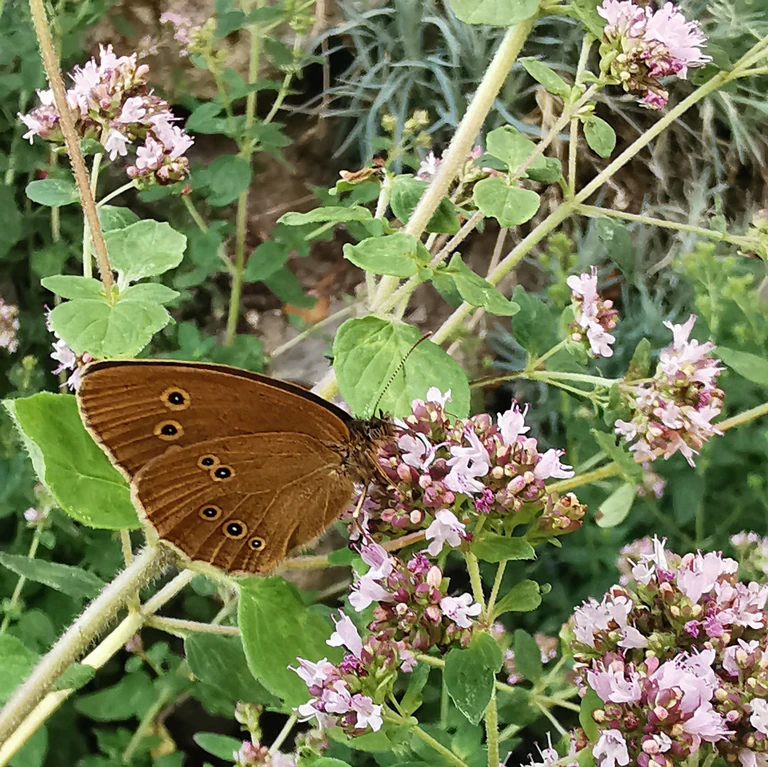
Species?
Aphantopus hyperantus
